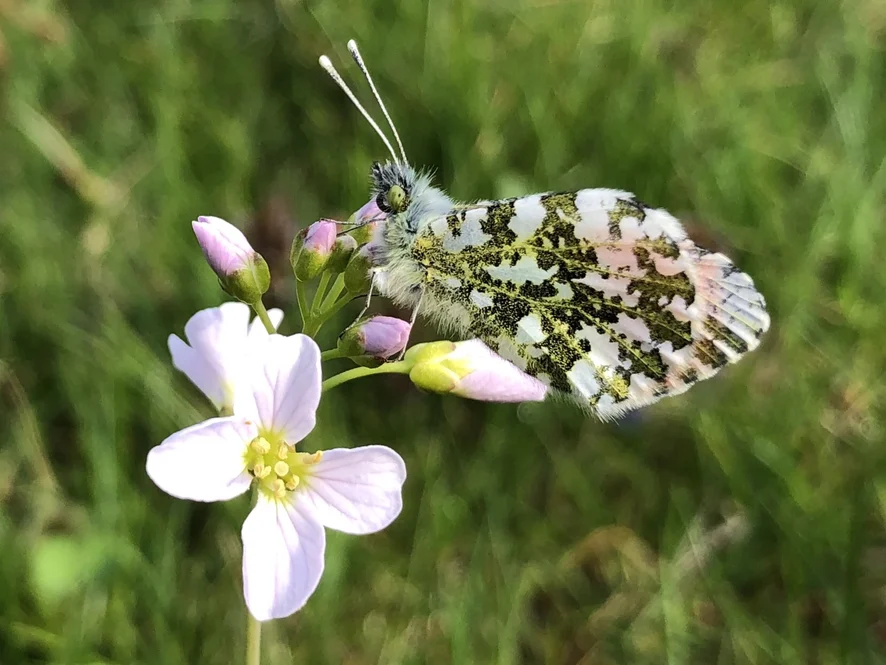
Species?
Anthocharis cardamines
